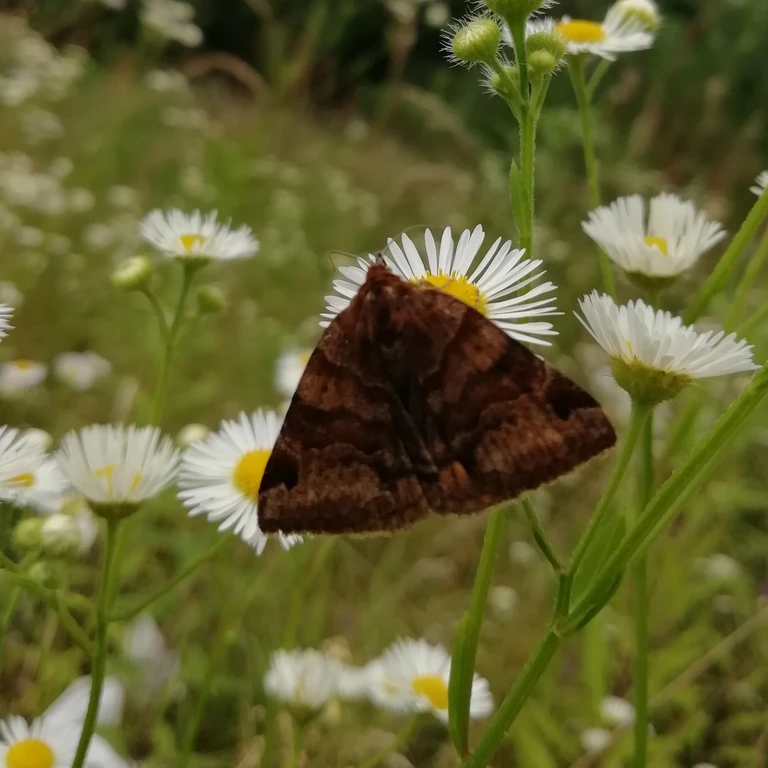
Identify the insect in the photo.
Euclidia glyphica
